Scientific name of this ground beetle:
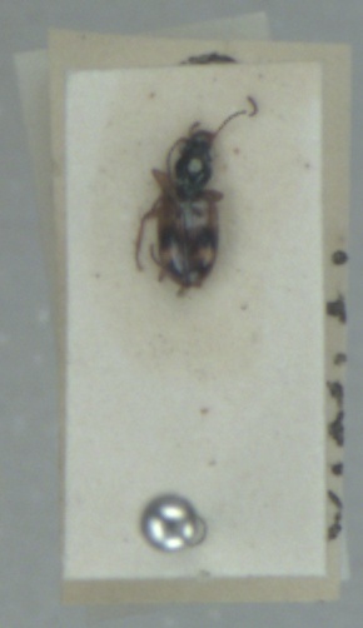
Bembidion articulatum
